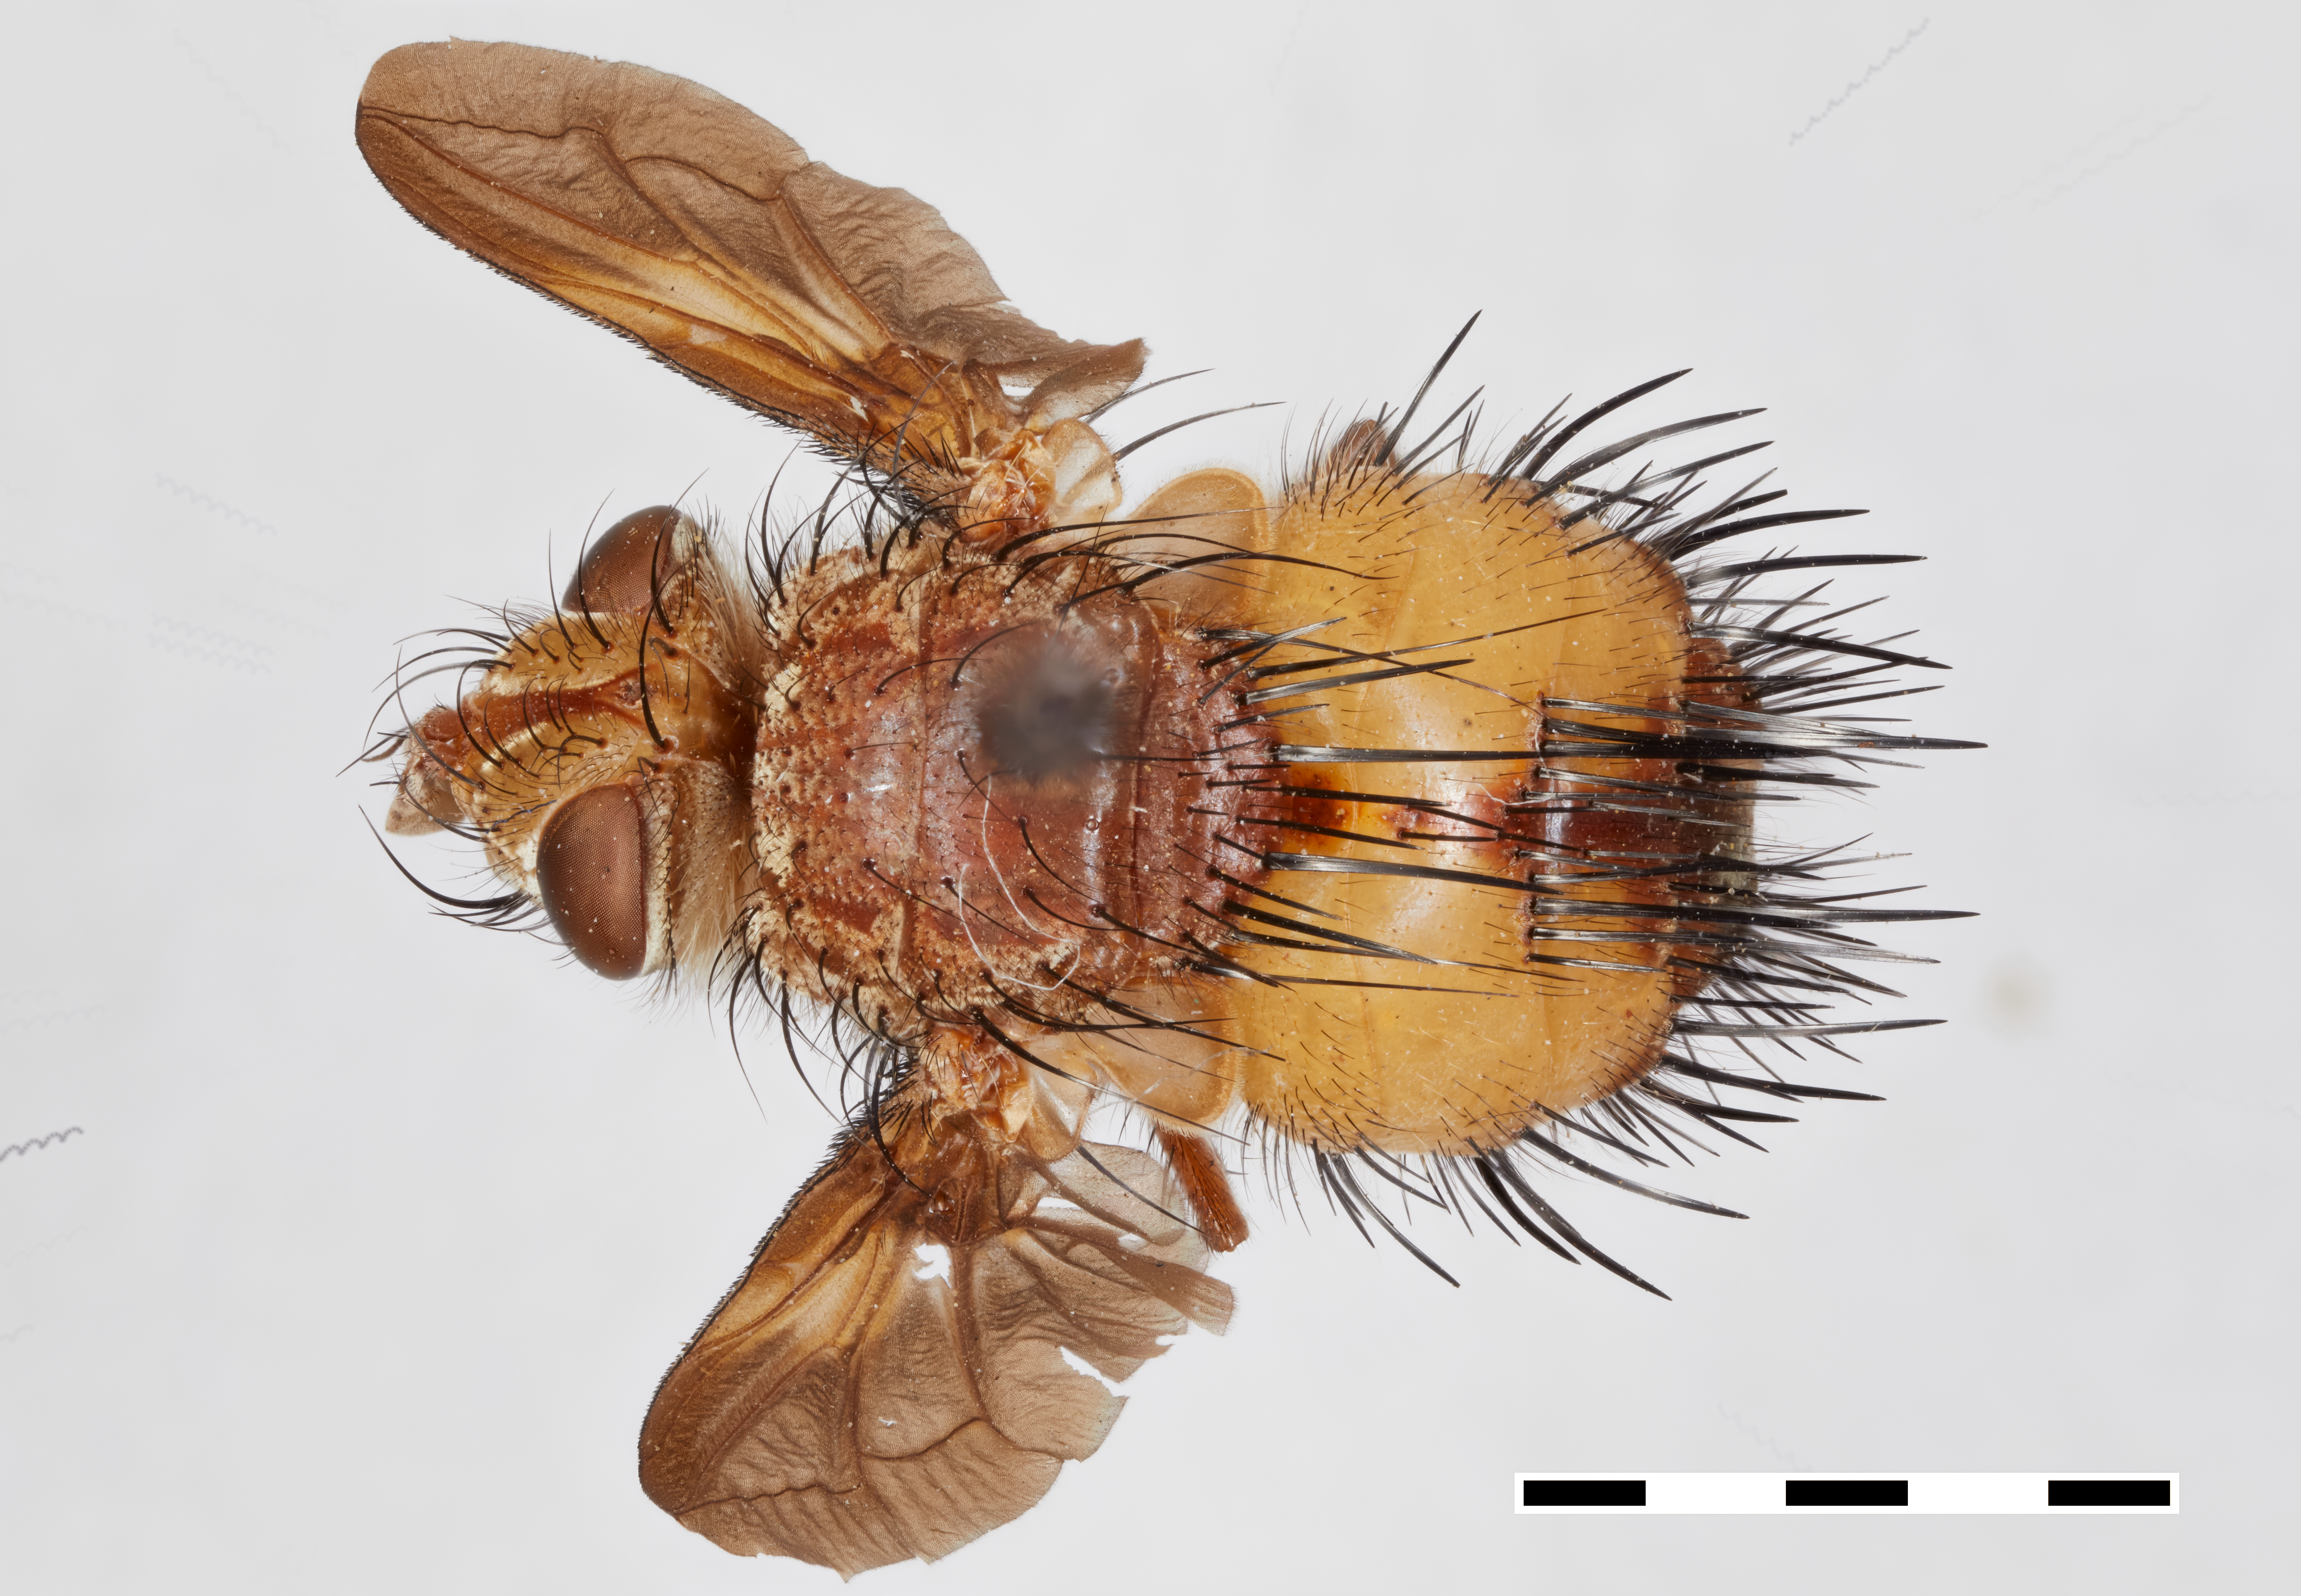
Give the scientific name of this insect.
Pictoepalpus clarus
